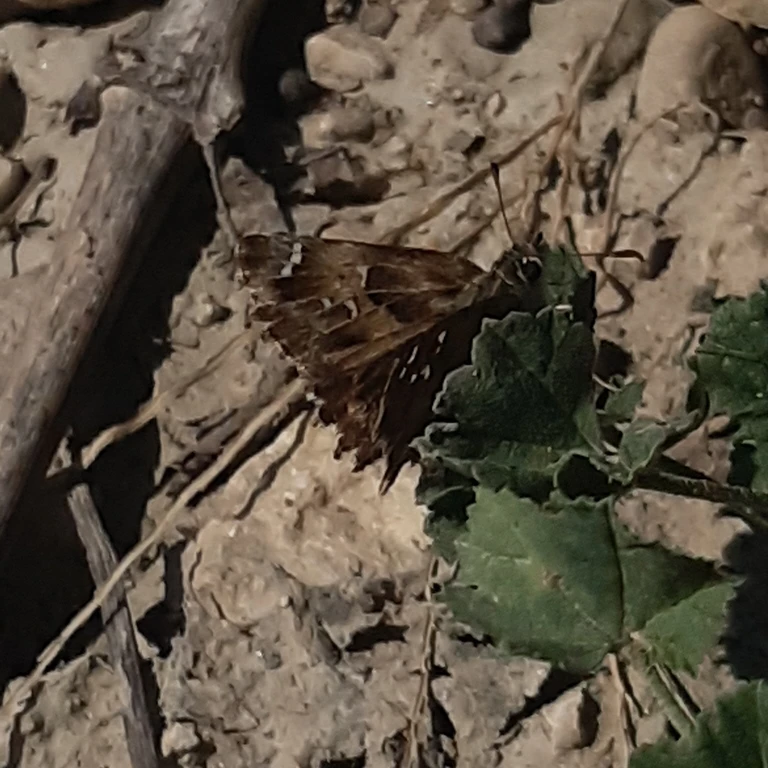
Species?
Carcharodus alceae
